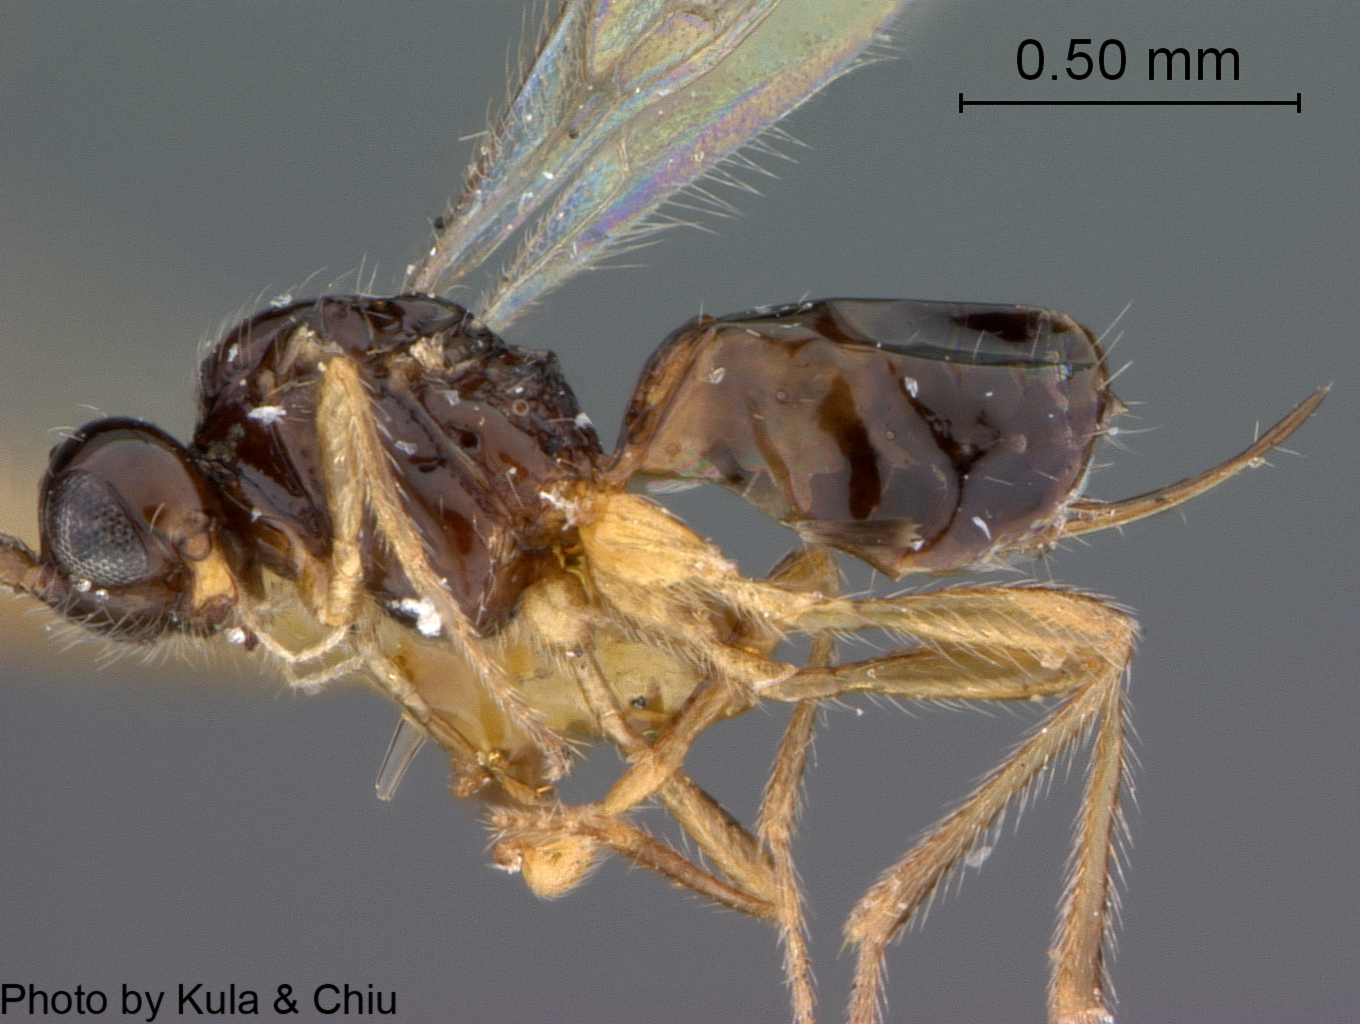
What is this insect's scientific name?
Aspilota caudatula
